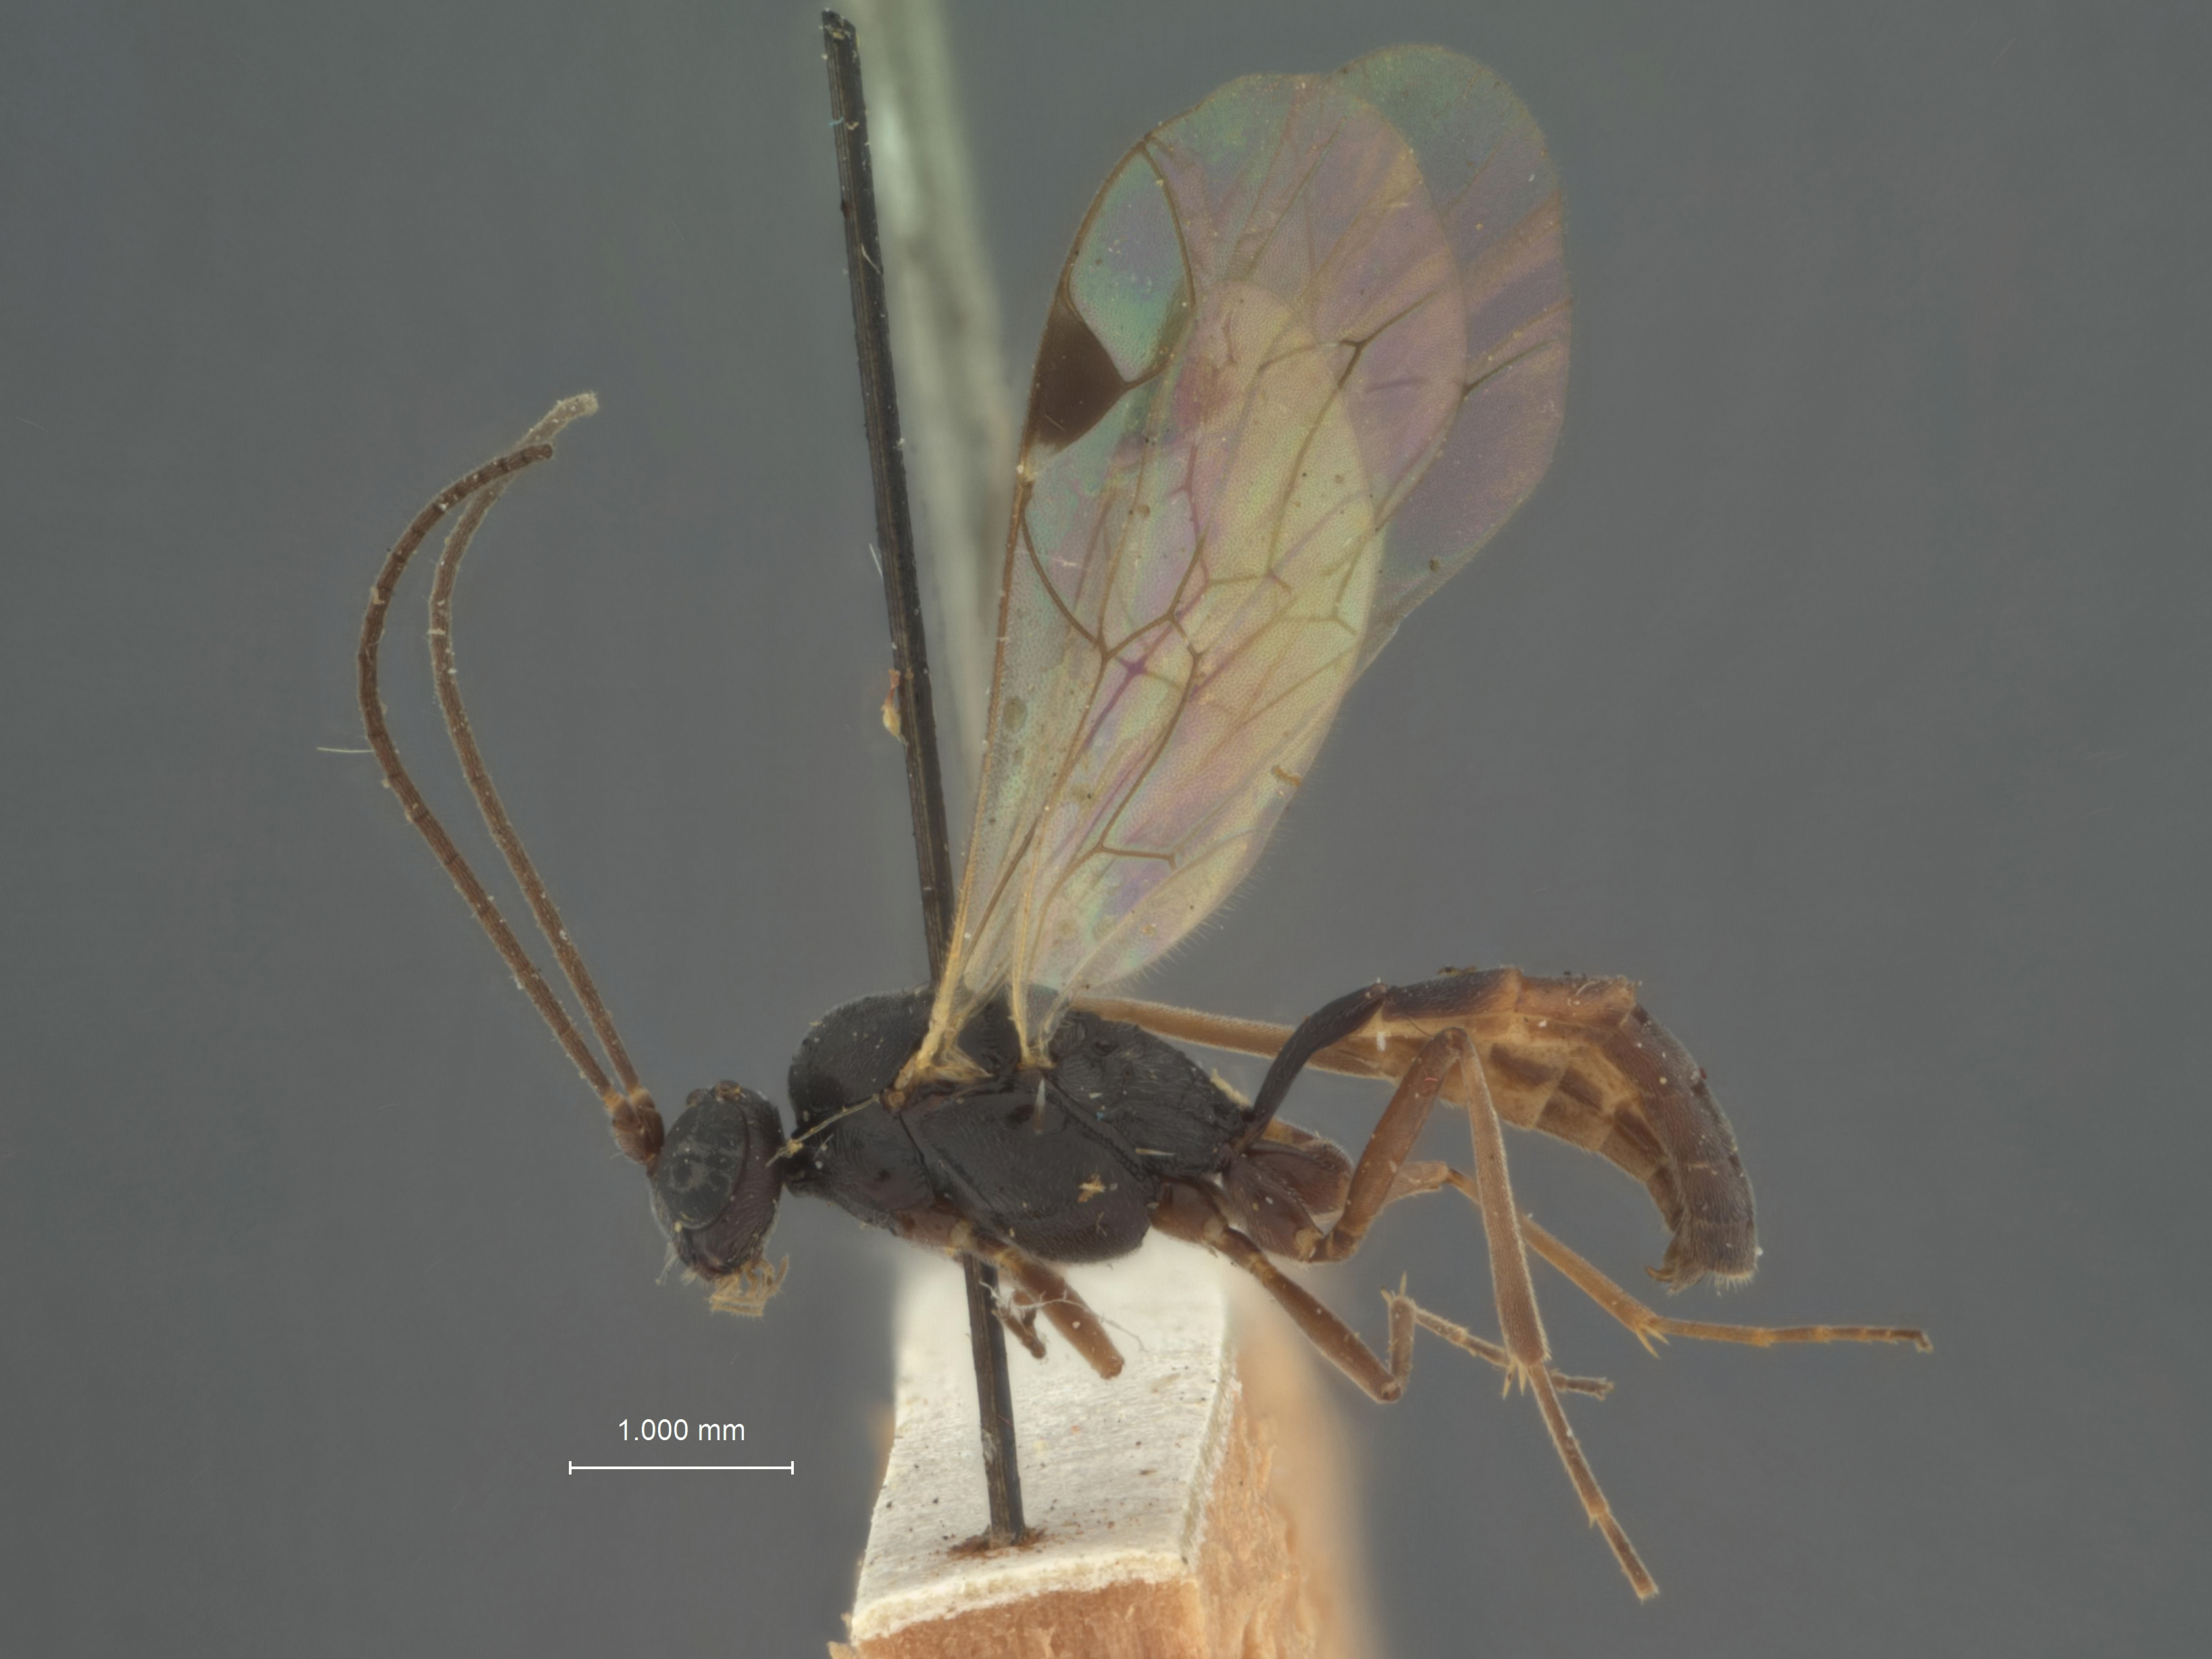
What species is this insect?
Exolytus gelechiae
